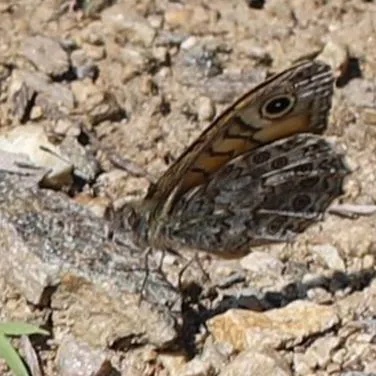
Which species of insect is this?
Lasiommata megera (also Pararge megera)
